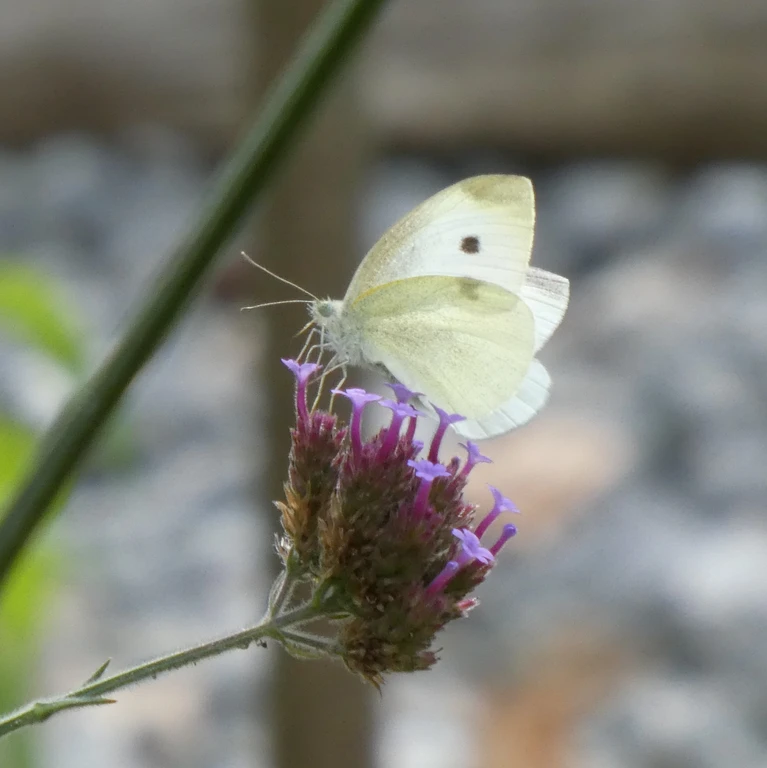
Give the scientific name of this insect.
Pieris rapae
